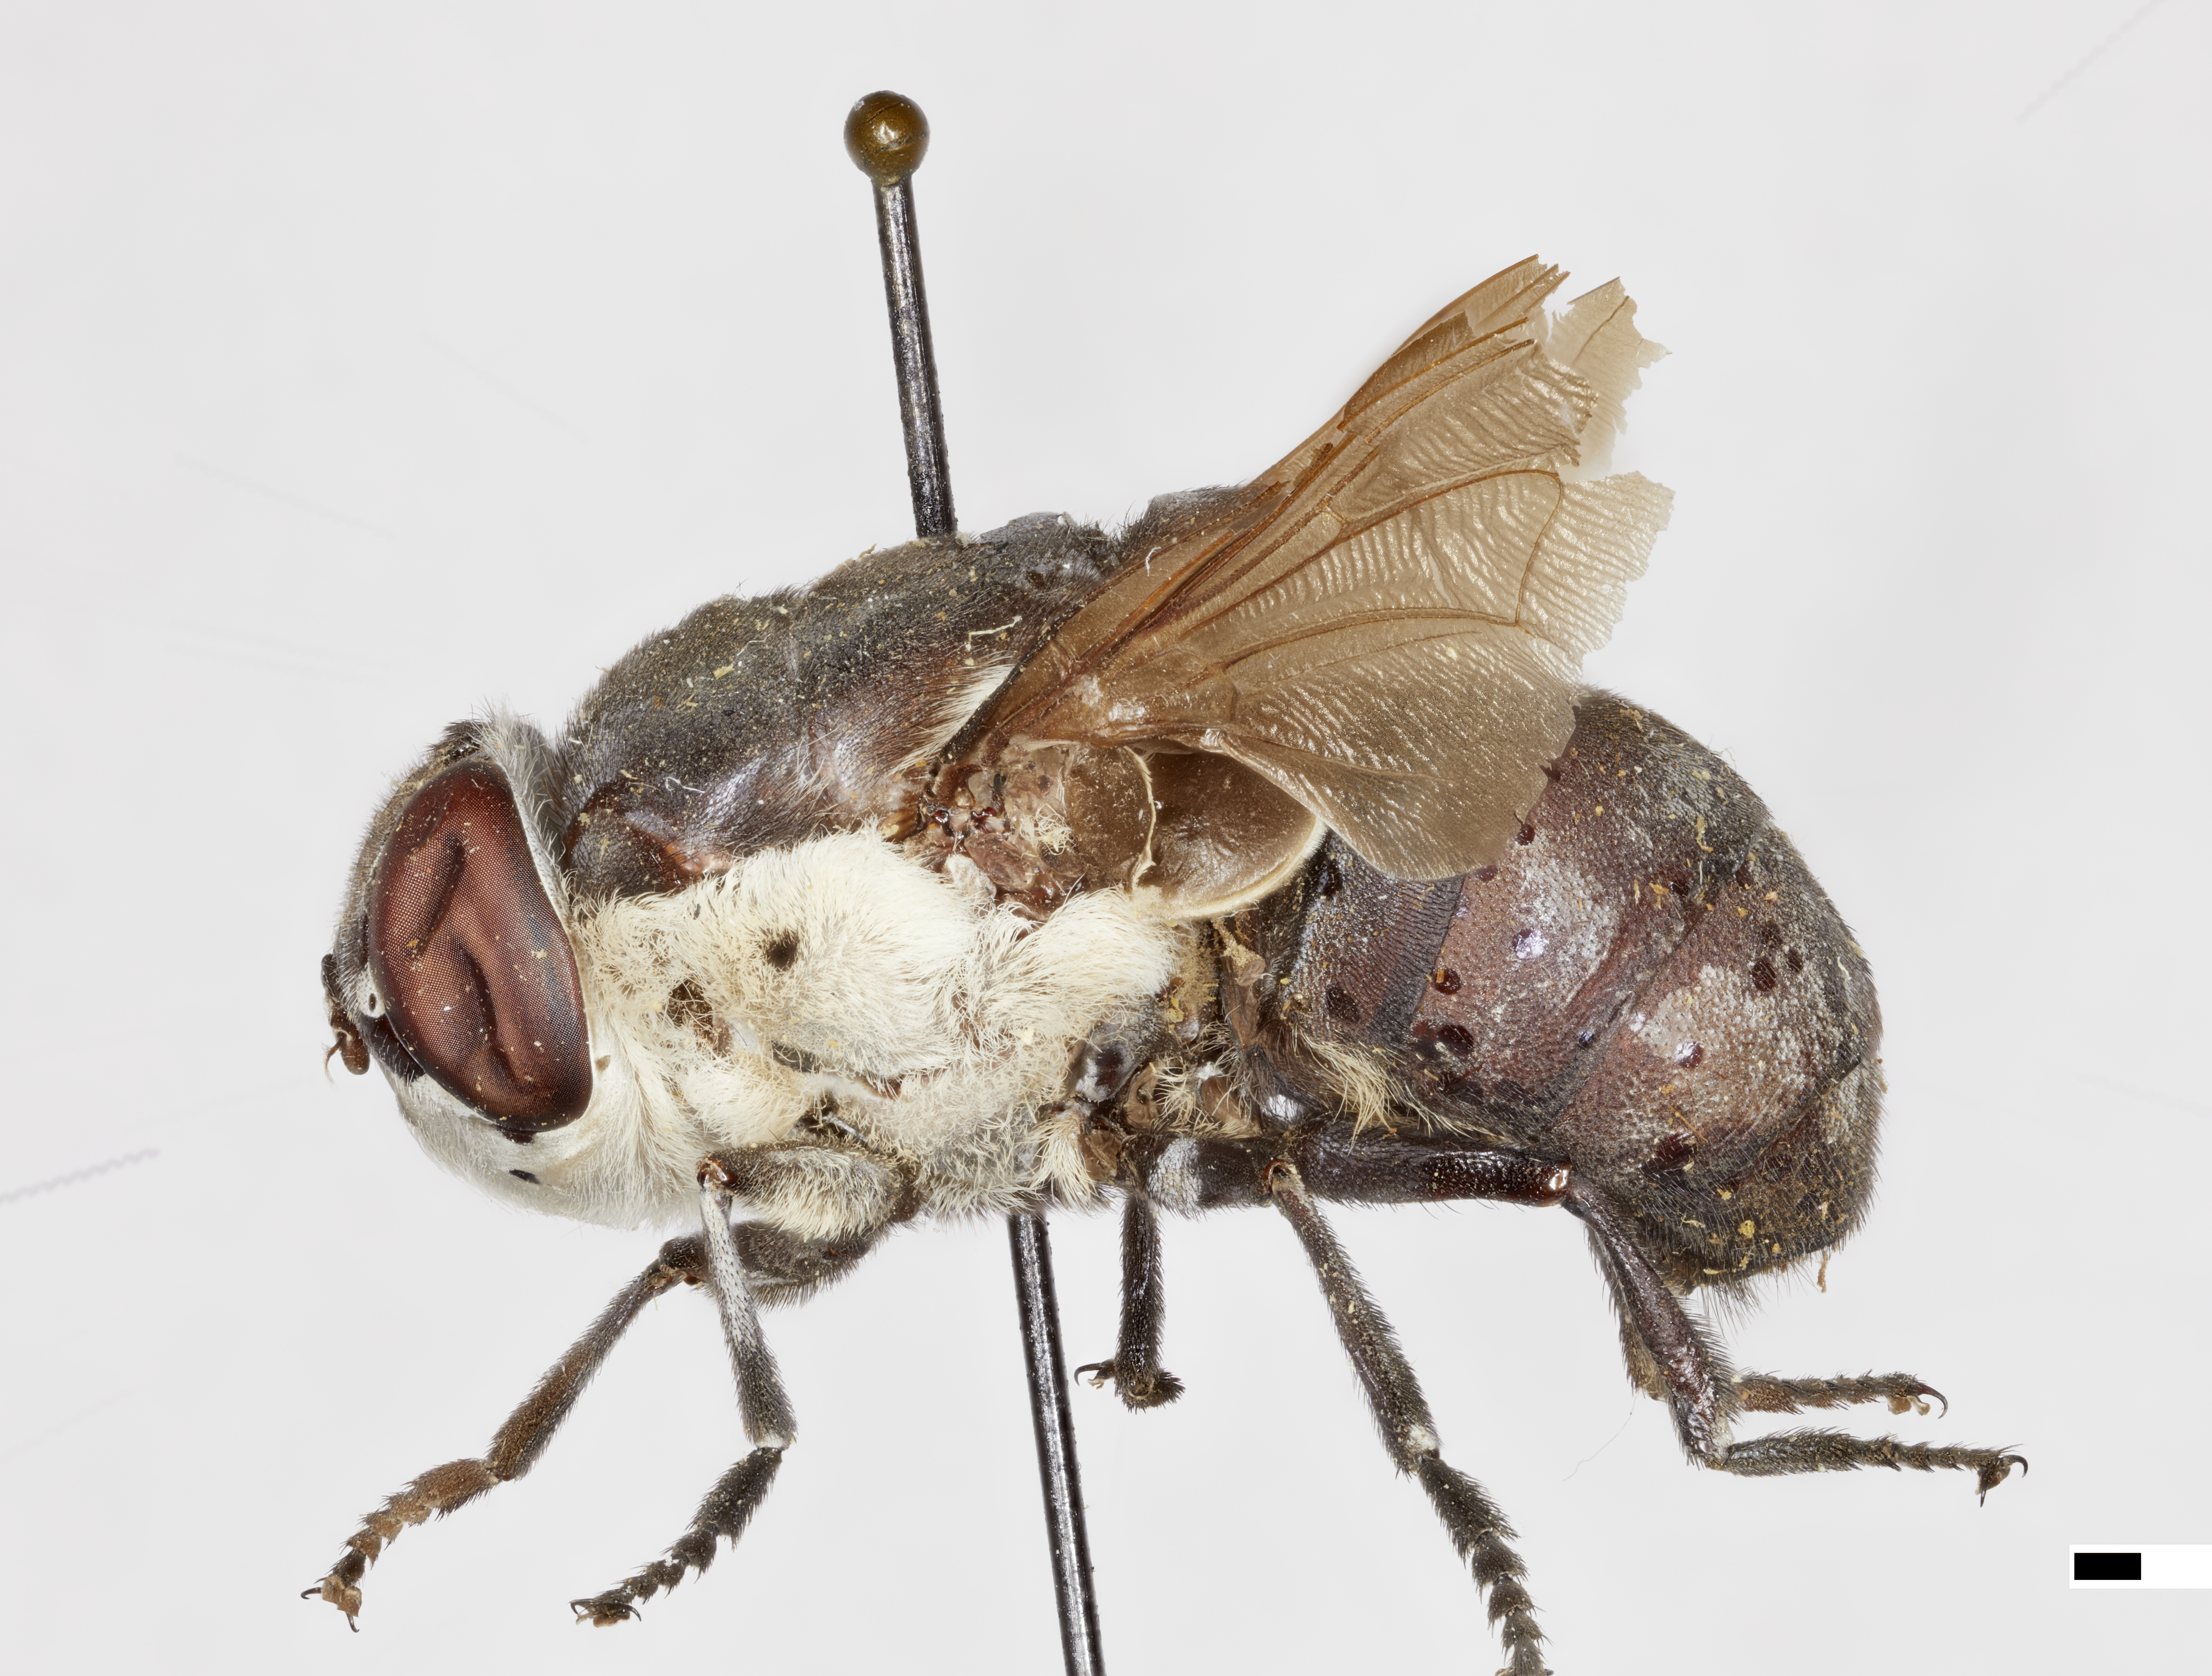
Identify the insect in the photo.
Cuterebra jellisoni
